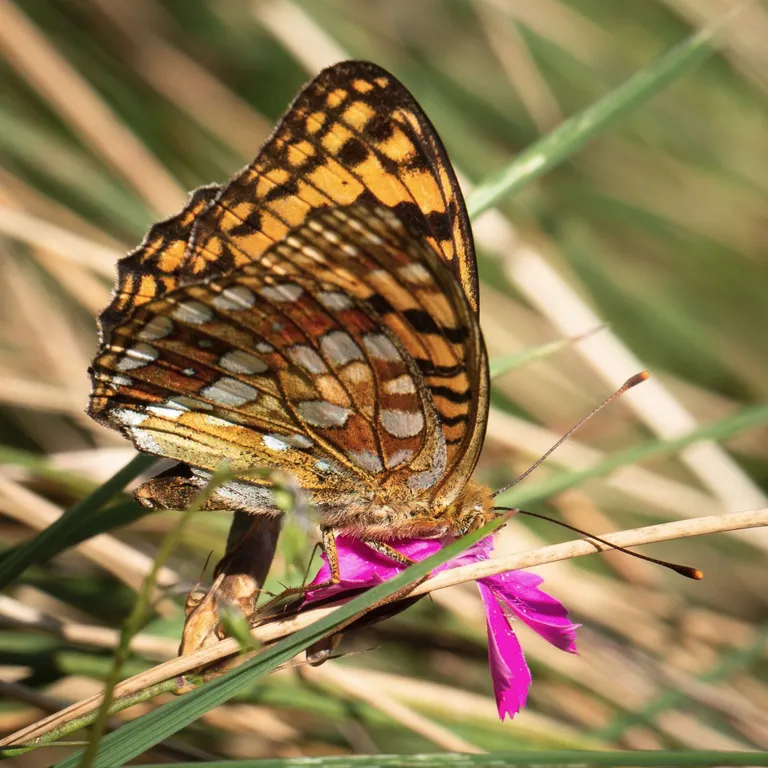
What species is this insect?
Fabriciana adippe
